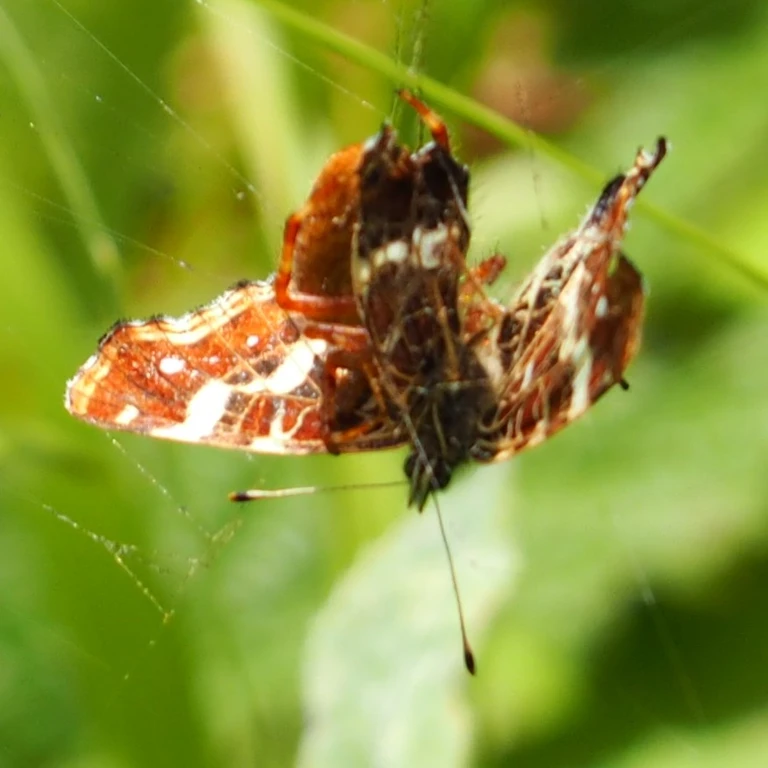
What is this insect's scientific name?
Araschnia levana
